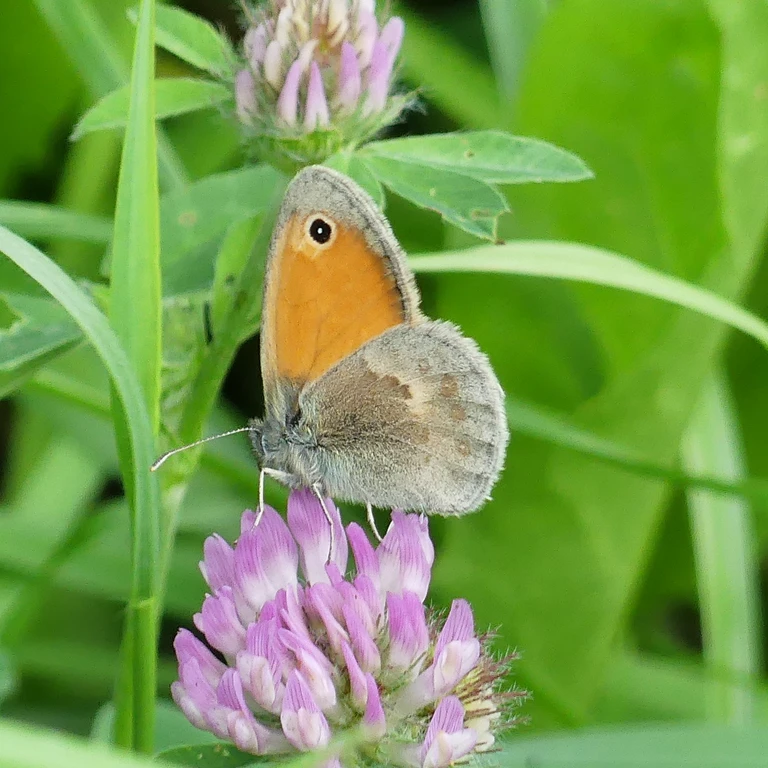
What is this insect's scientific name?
Coenonympha pamphilus
